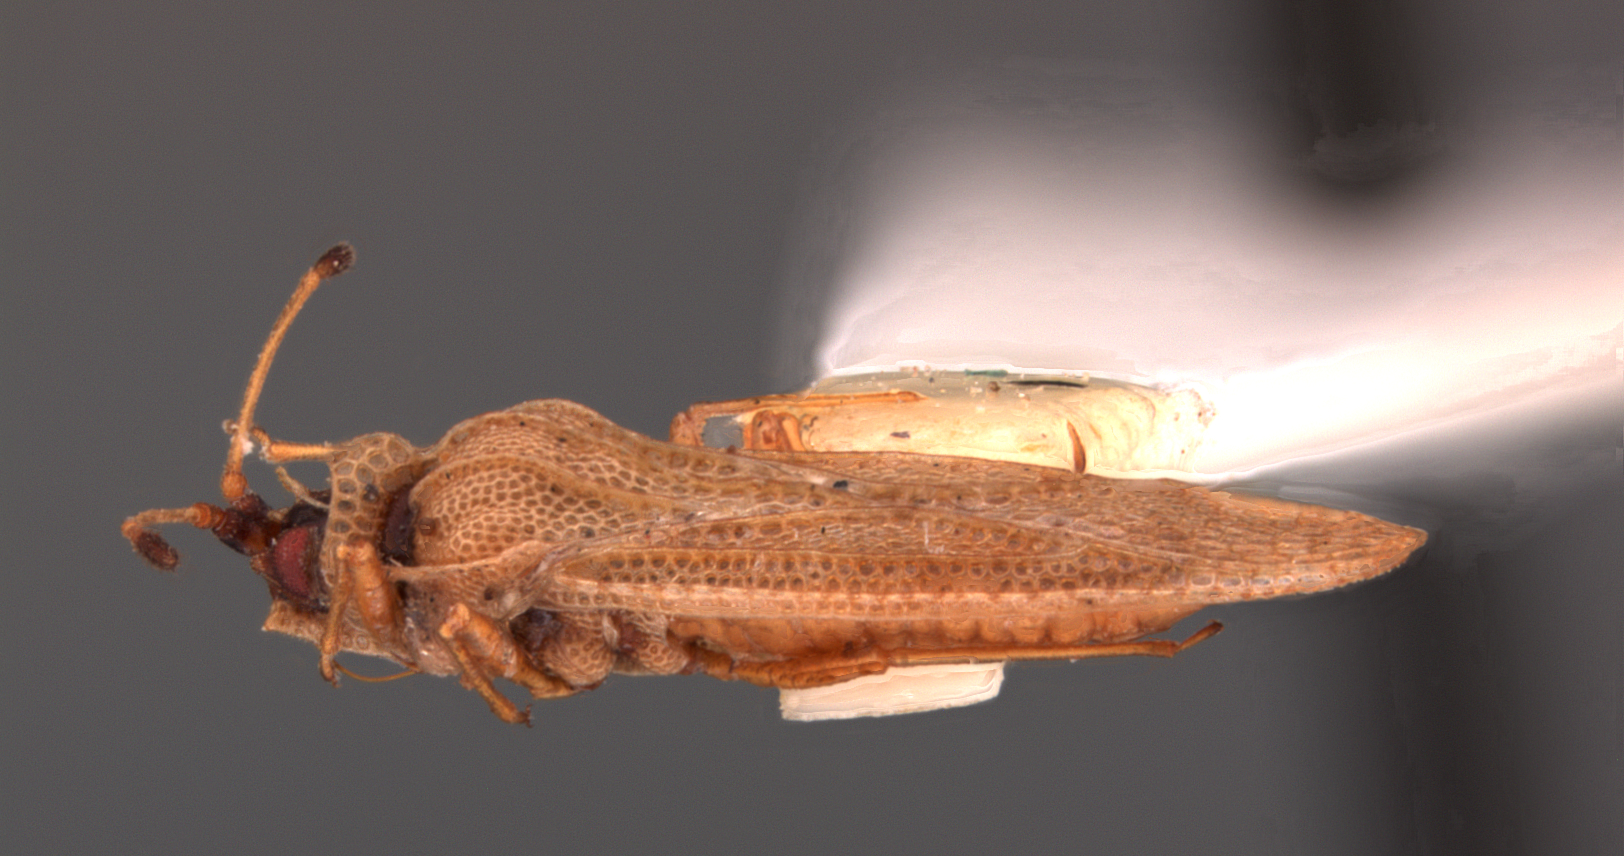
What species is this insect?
Ulonemia plesia
